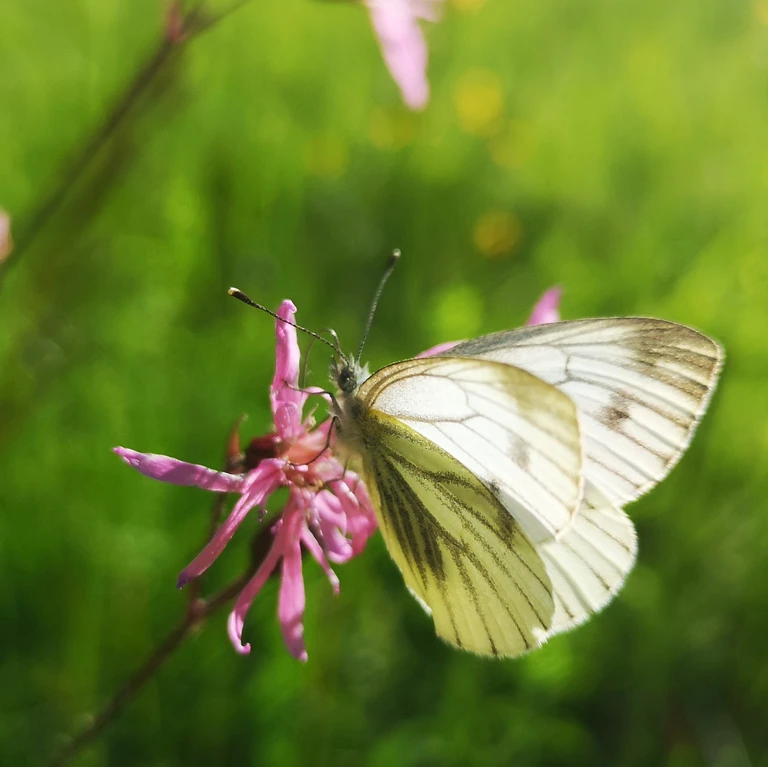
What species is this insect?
Pieris napi
